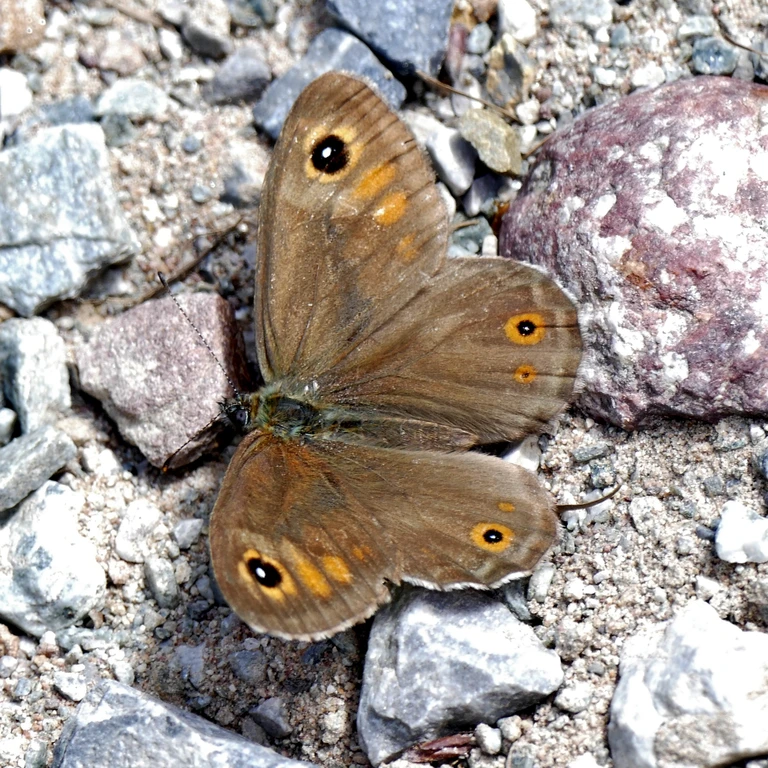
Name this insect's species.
Lasiommata maera (also Pararge maera)
